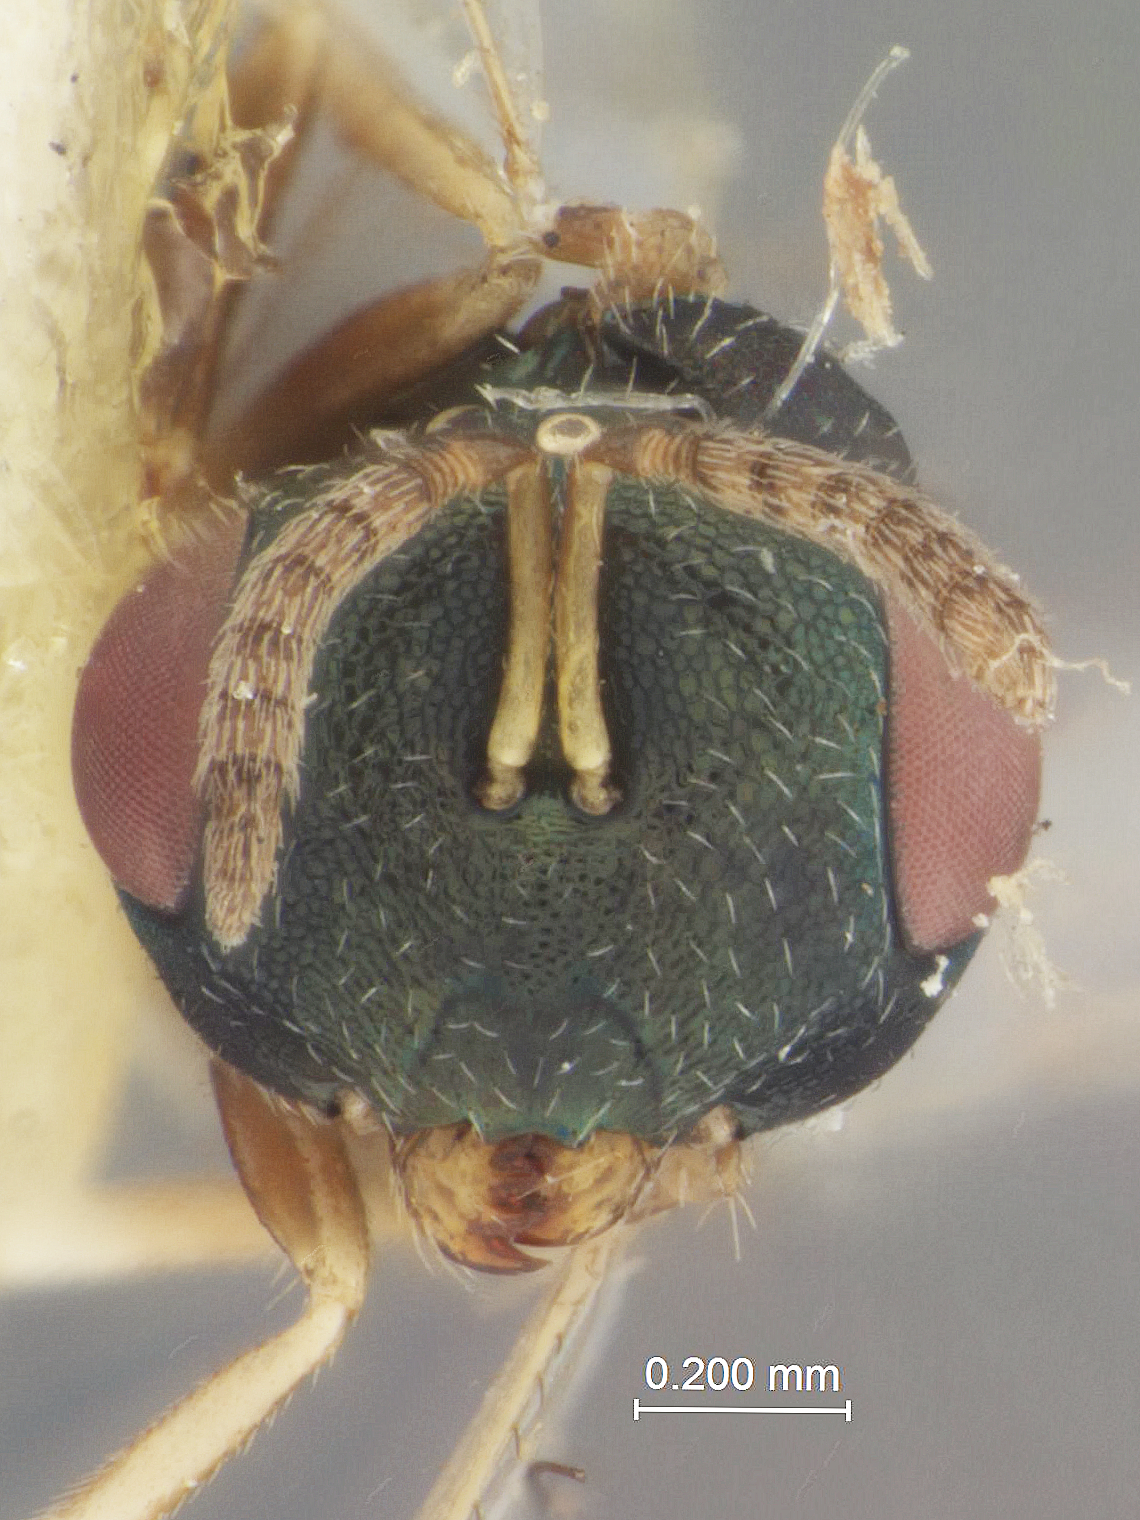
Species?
Pseudocatolaccus americanus
